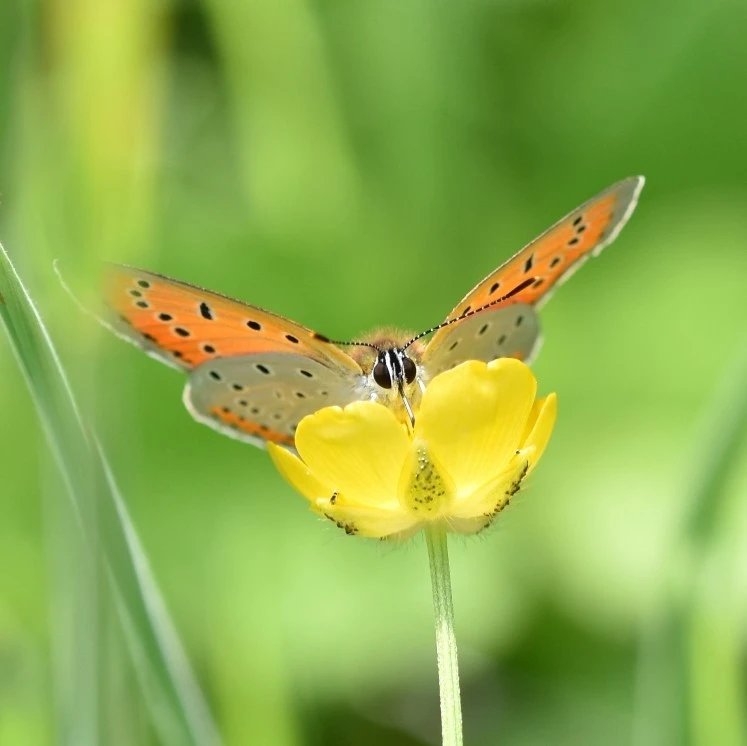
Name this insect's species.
Lycaena dispar
